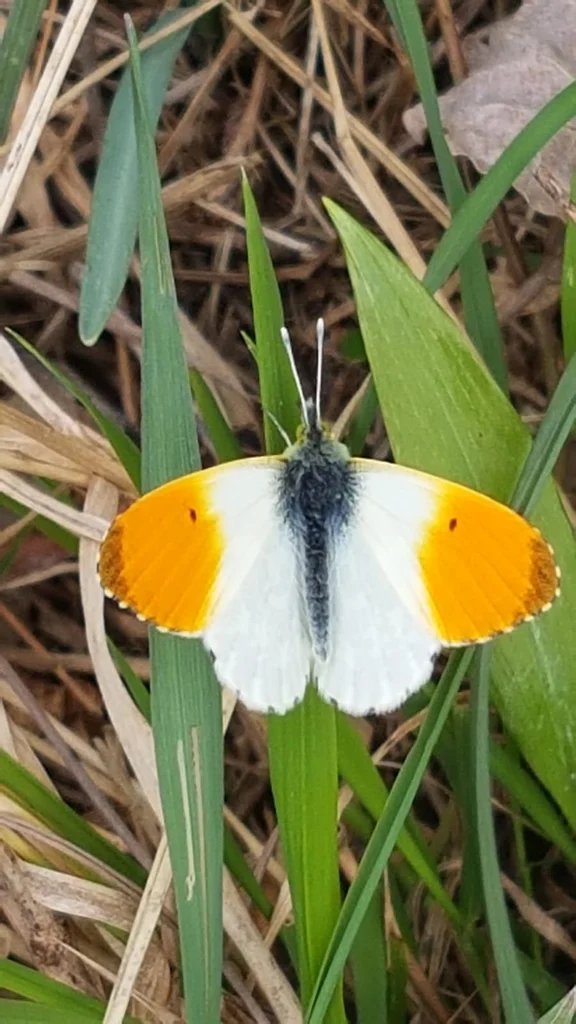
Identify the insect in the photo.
Anthocharis cardamines
